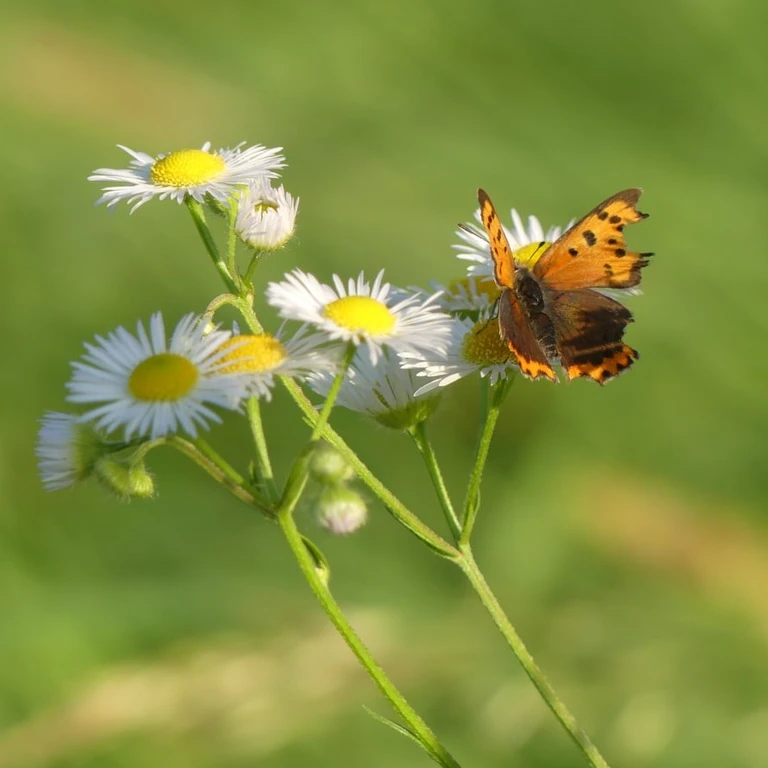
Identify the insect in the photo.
Lycaena phlaeas
